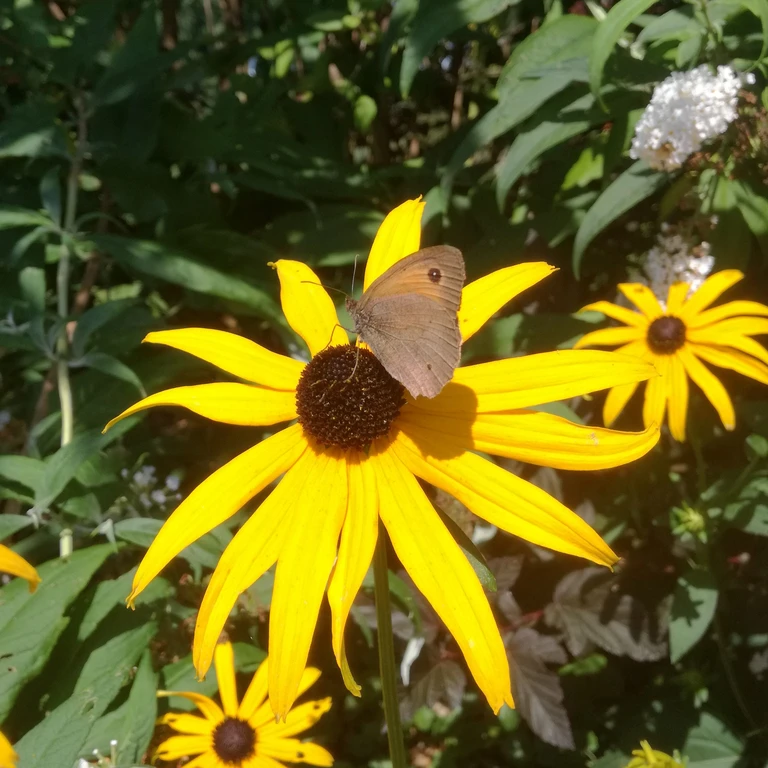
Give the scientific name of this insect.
Maniola jurtina
